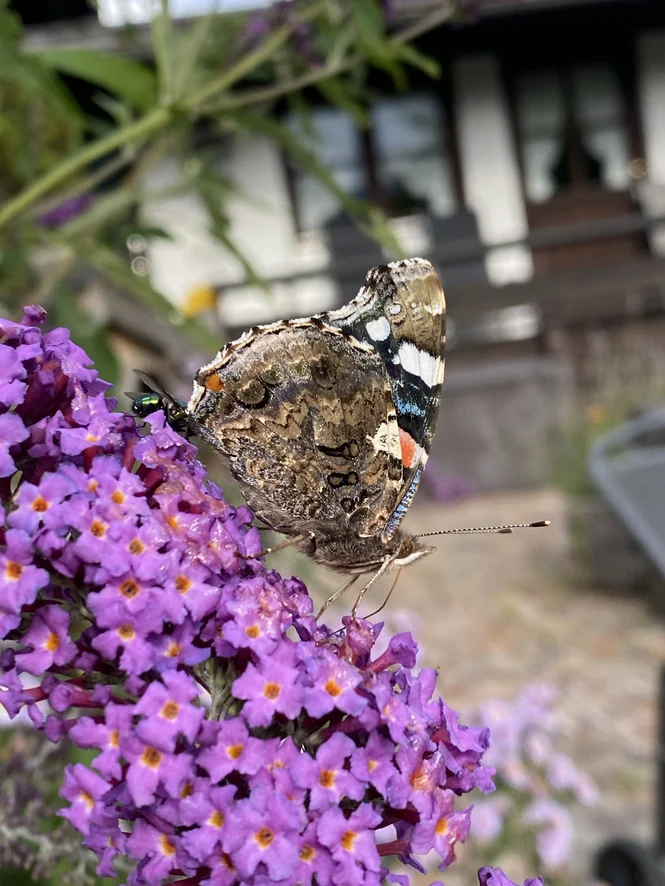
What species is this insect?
Vanessa atalanta
